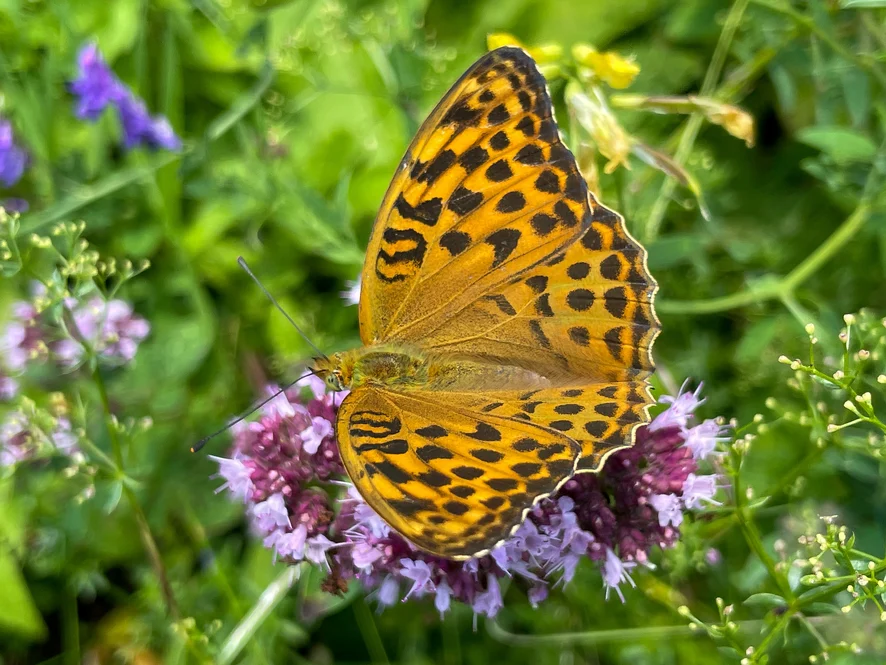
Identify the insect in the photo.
Argynnis paphia
